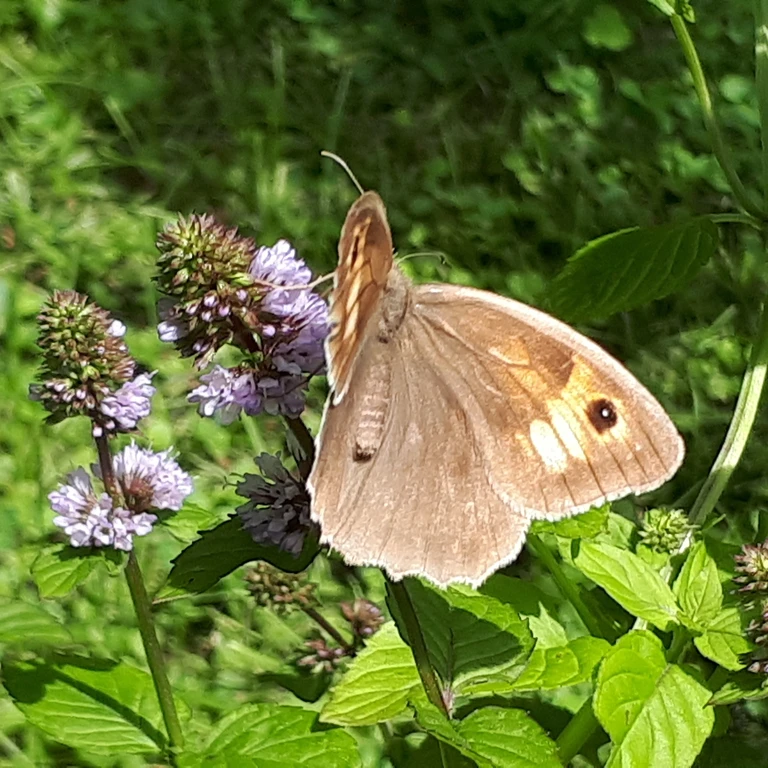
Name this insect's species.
Maniola jurtina
